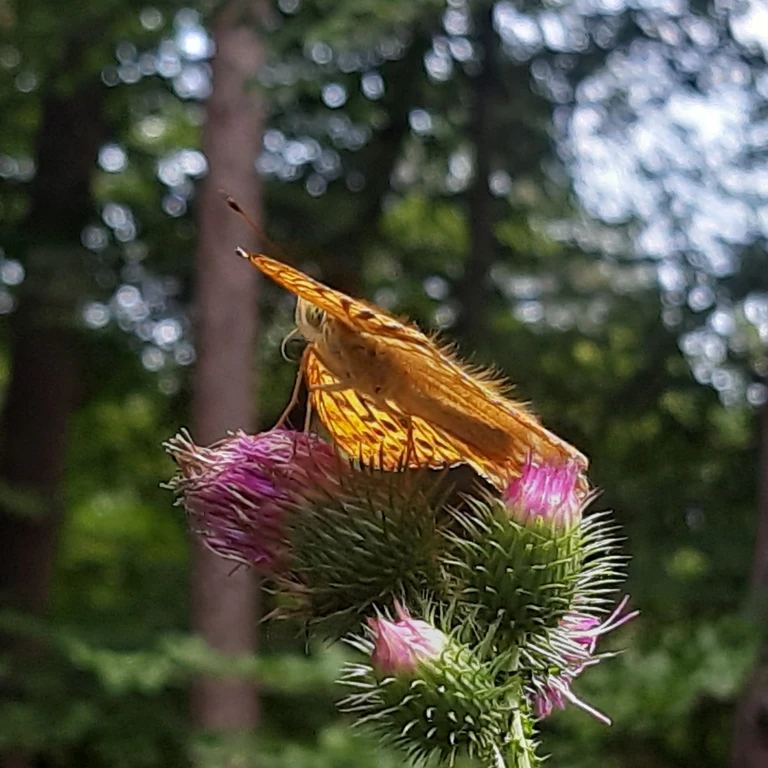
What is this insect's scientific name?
Argynnis paphia
